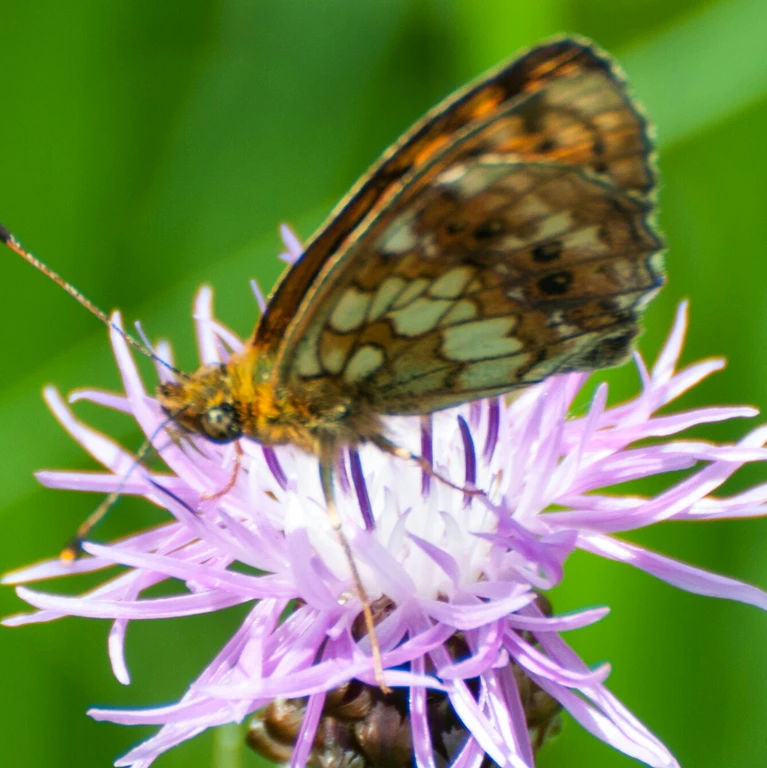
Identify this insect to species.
Brenthis ino
